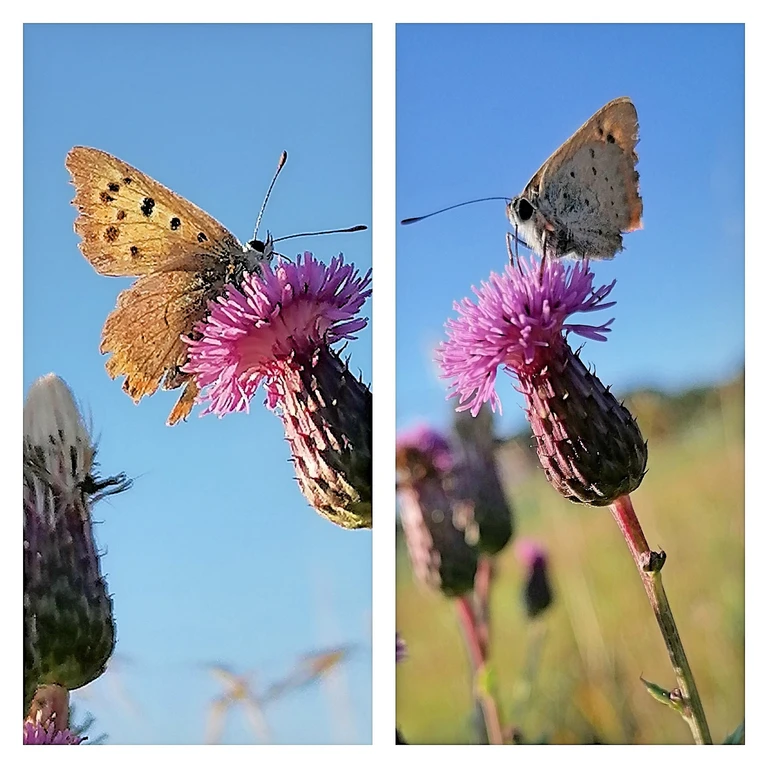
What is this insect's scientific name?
Lycaena phlaeas
